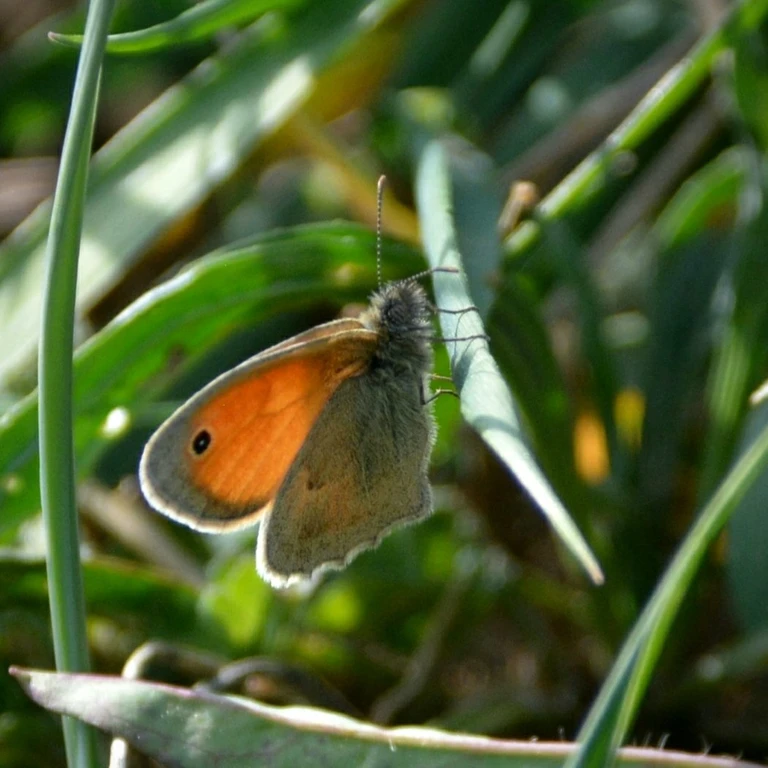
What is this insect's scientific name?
Coenonympha pamphilus
